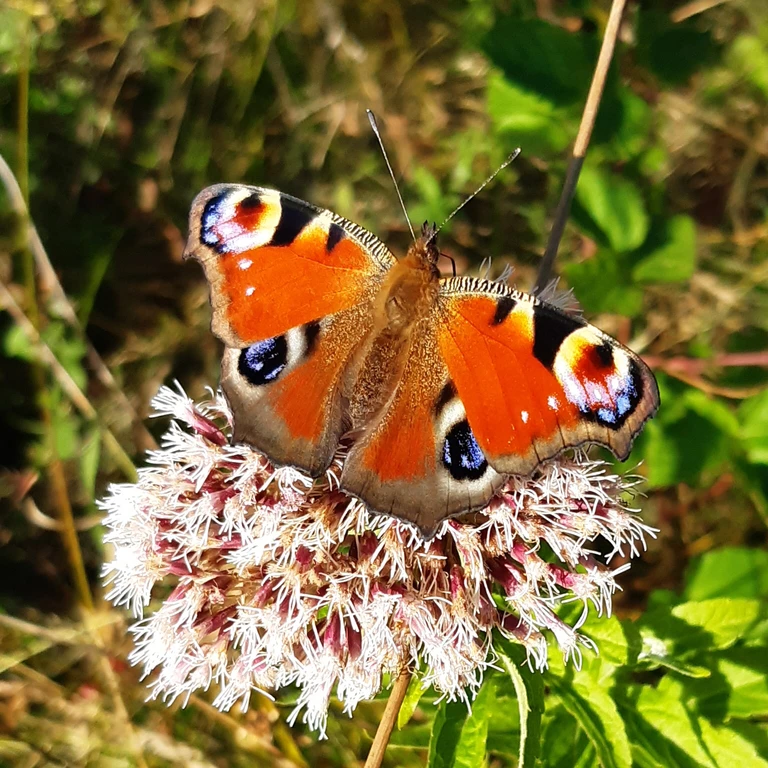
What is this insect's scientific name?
Aglais io
